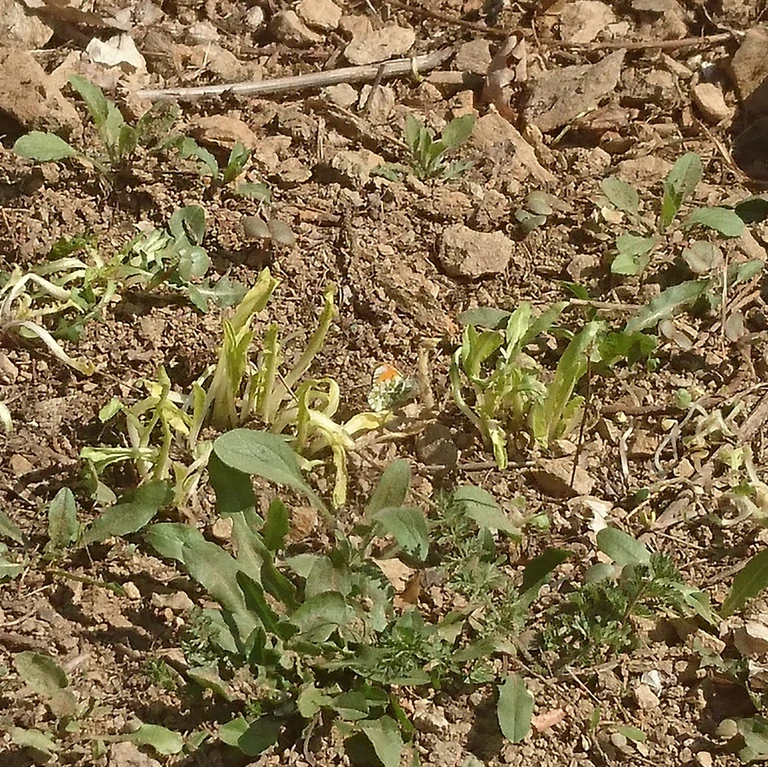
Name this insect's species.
Anthocharis cardamines
